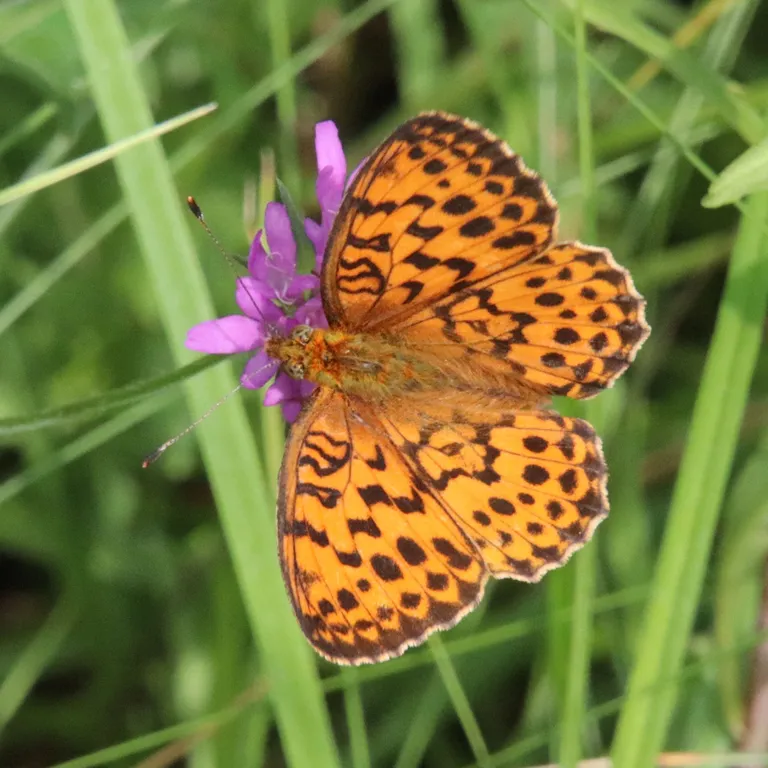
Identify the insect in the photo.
Brenthis daphne
